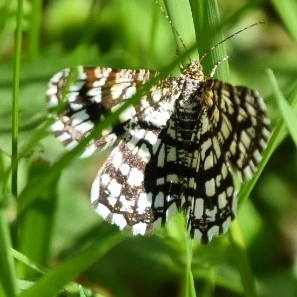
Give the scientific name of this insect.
Chiasmia clathrata
